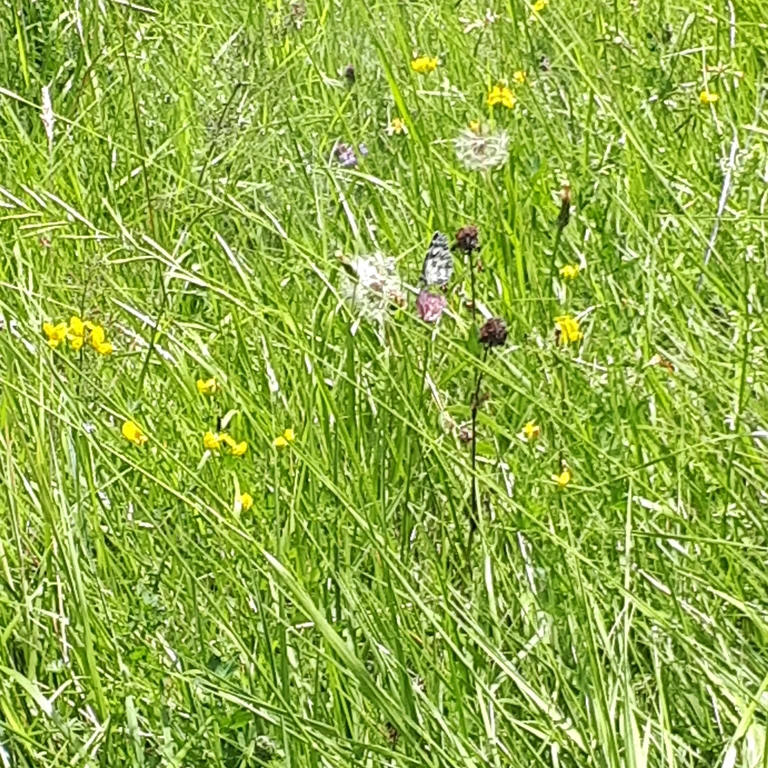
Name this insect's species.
Melanargia galathea
